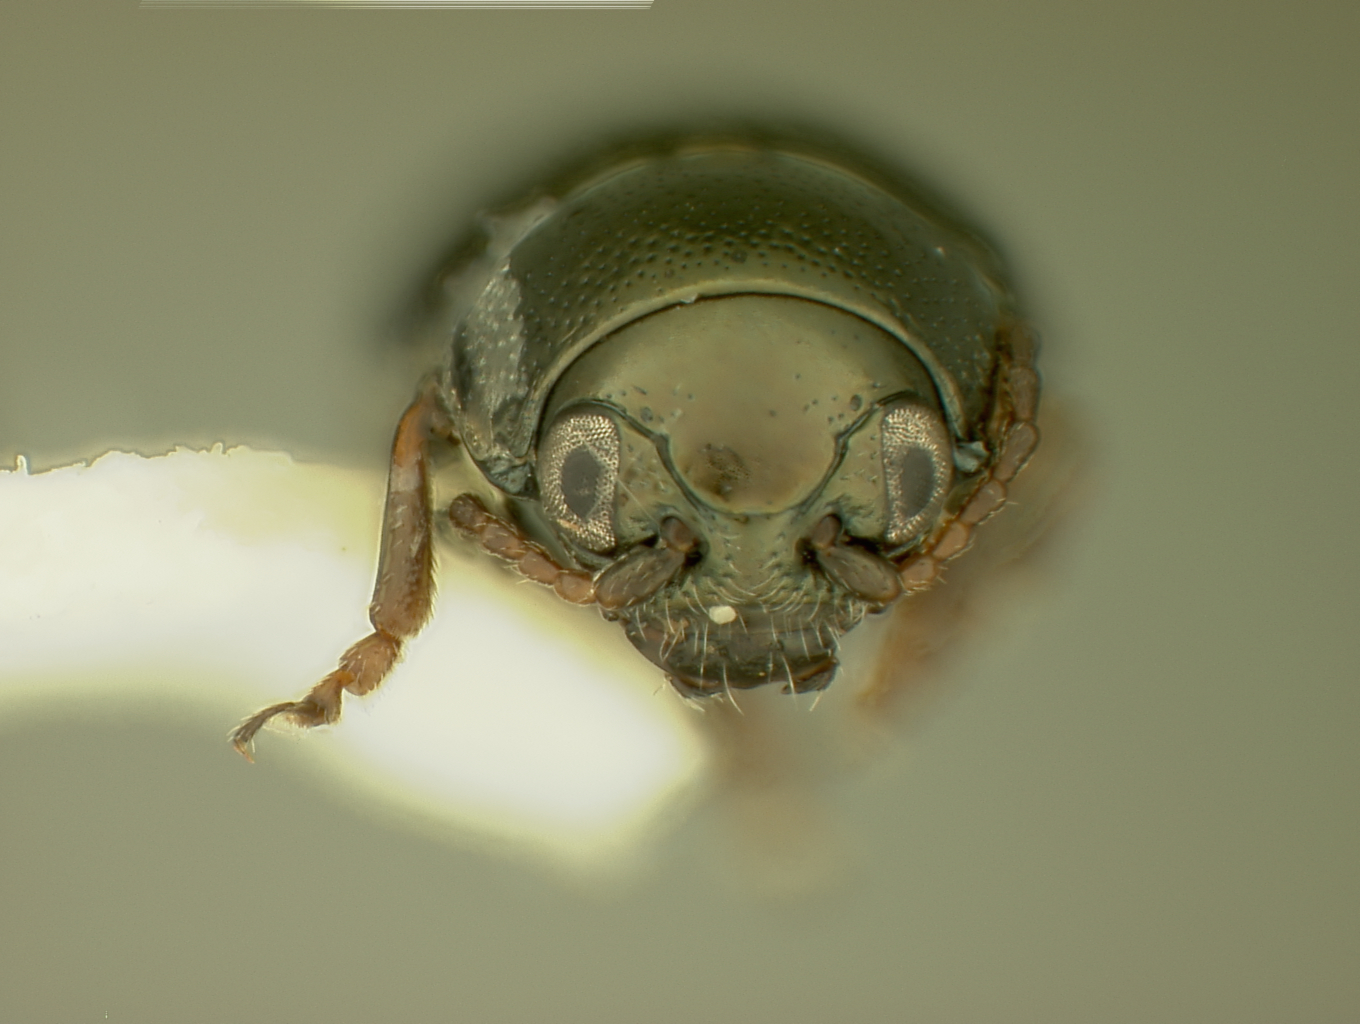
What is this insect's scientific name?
Chaetocnema rileyi
